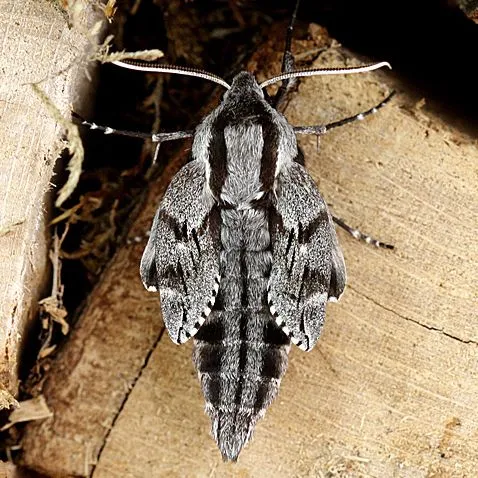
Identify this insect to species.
Sphinx pinastri
